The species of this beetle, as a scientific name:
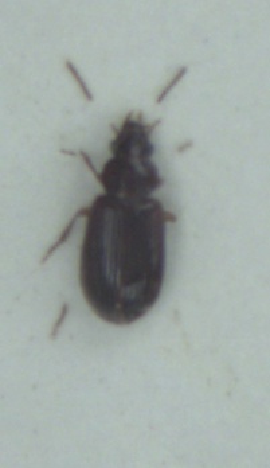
Bradycellus harpalinus
